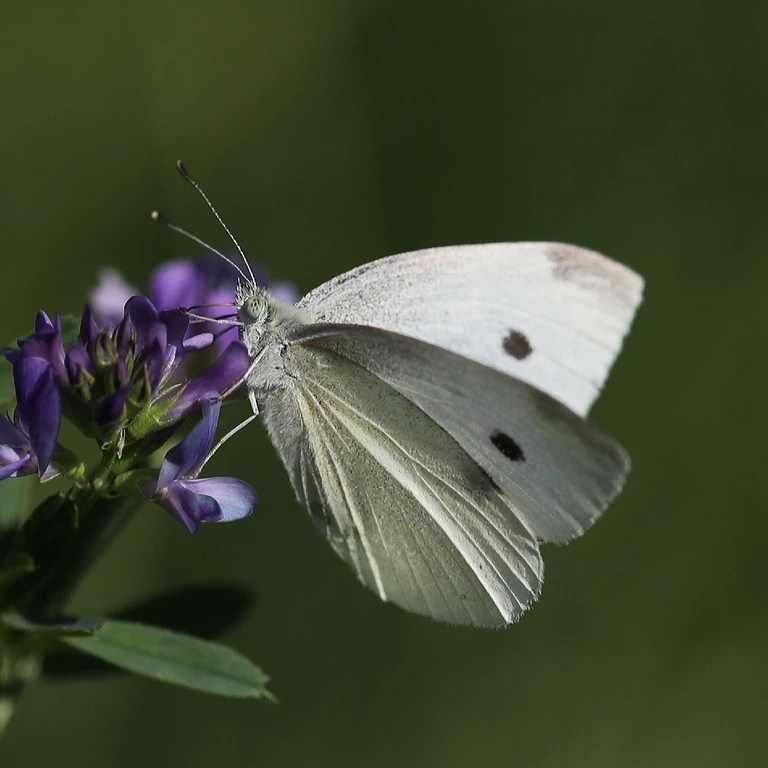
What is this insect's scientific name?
Pieris rapae
